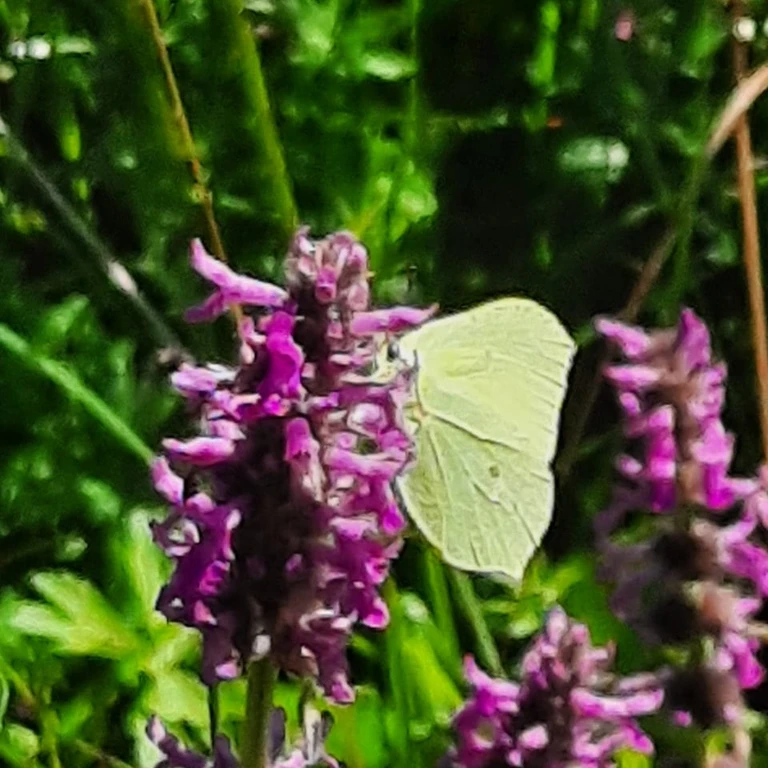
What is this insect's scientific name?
Gonepteryx rhamni
